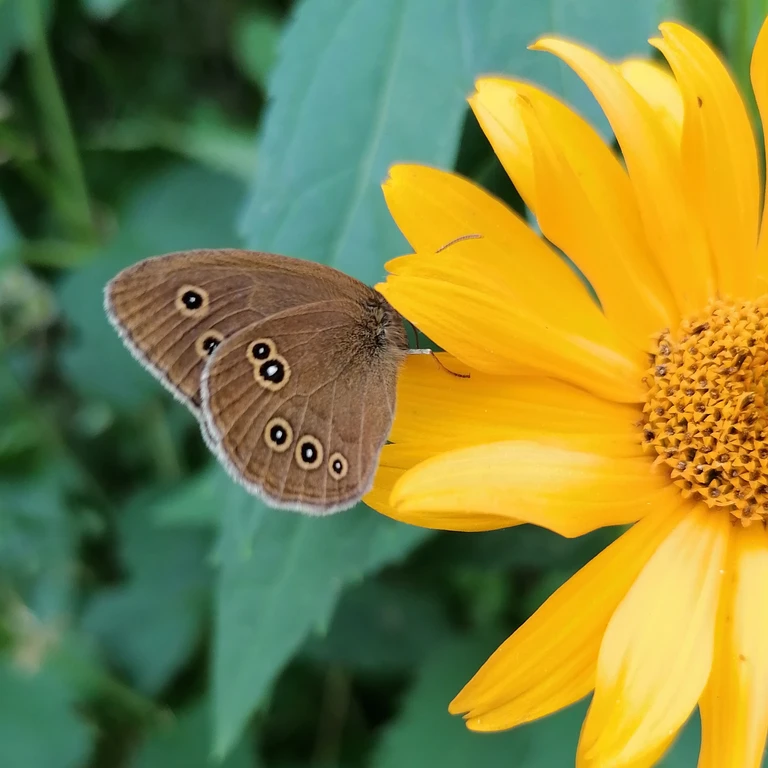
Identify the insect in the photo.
Aphantopus hyperantus
